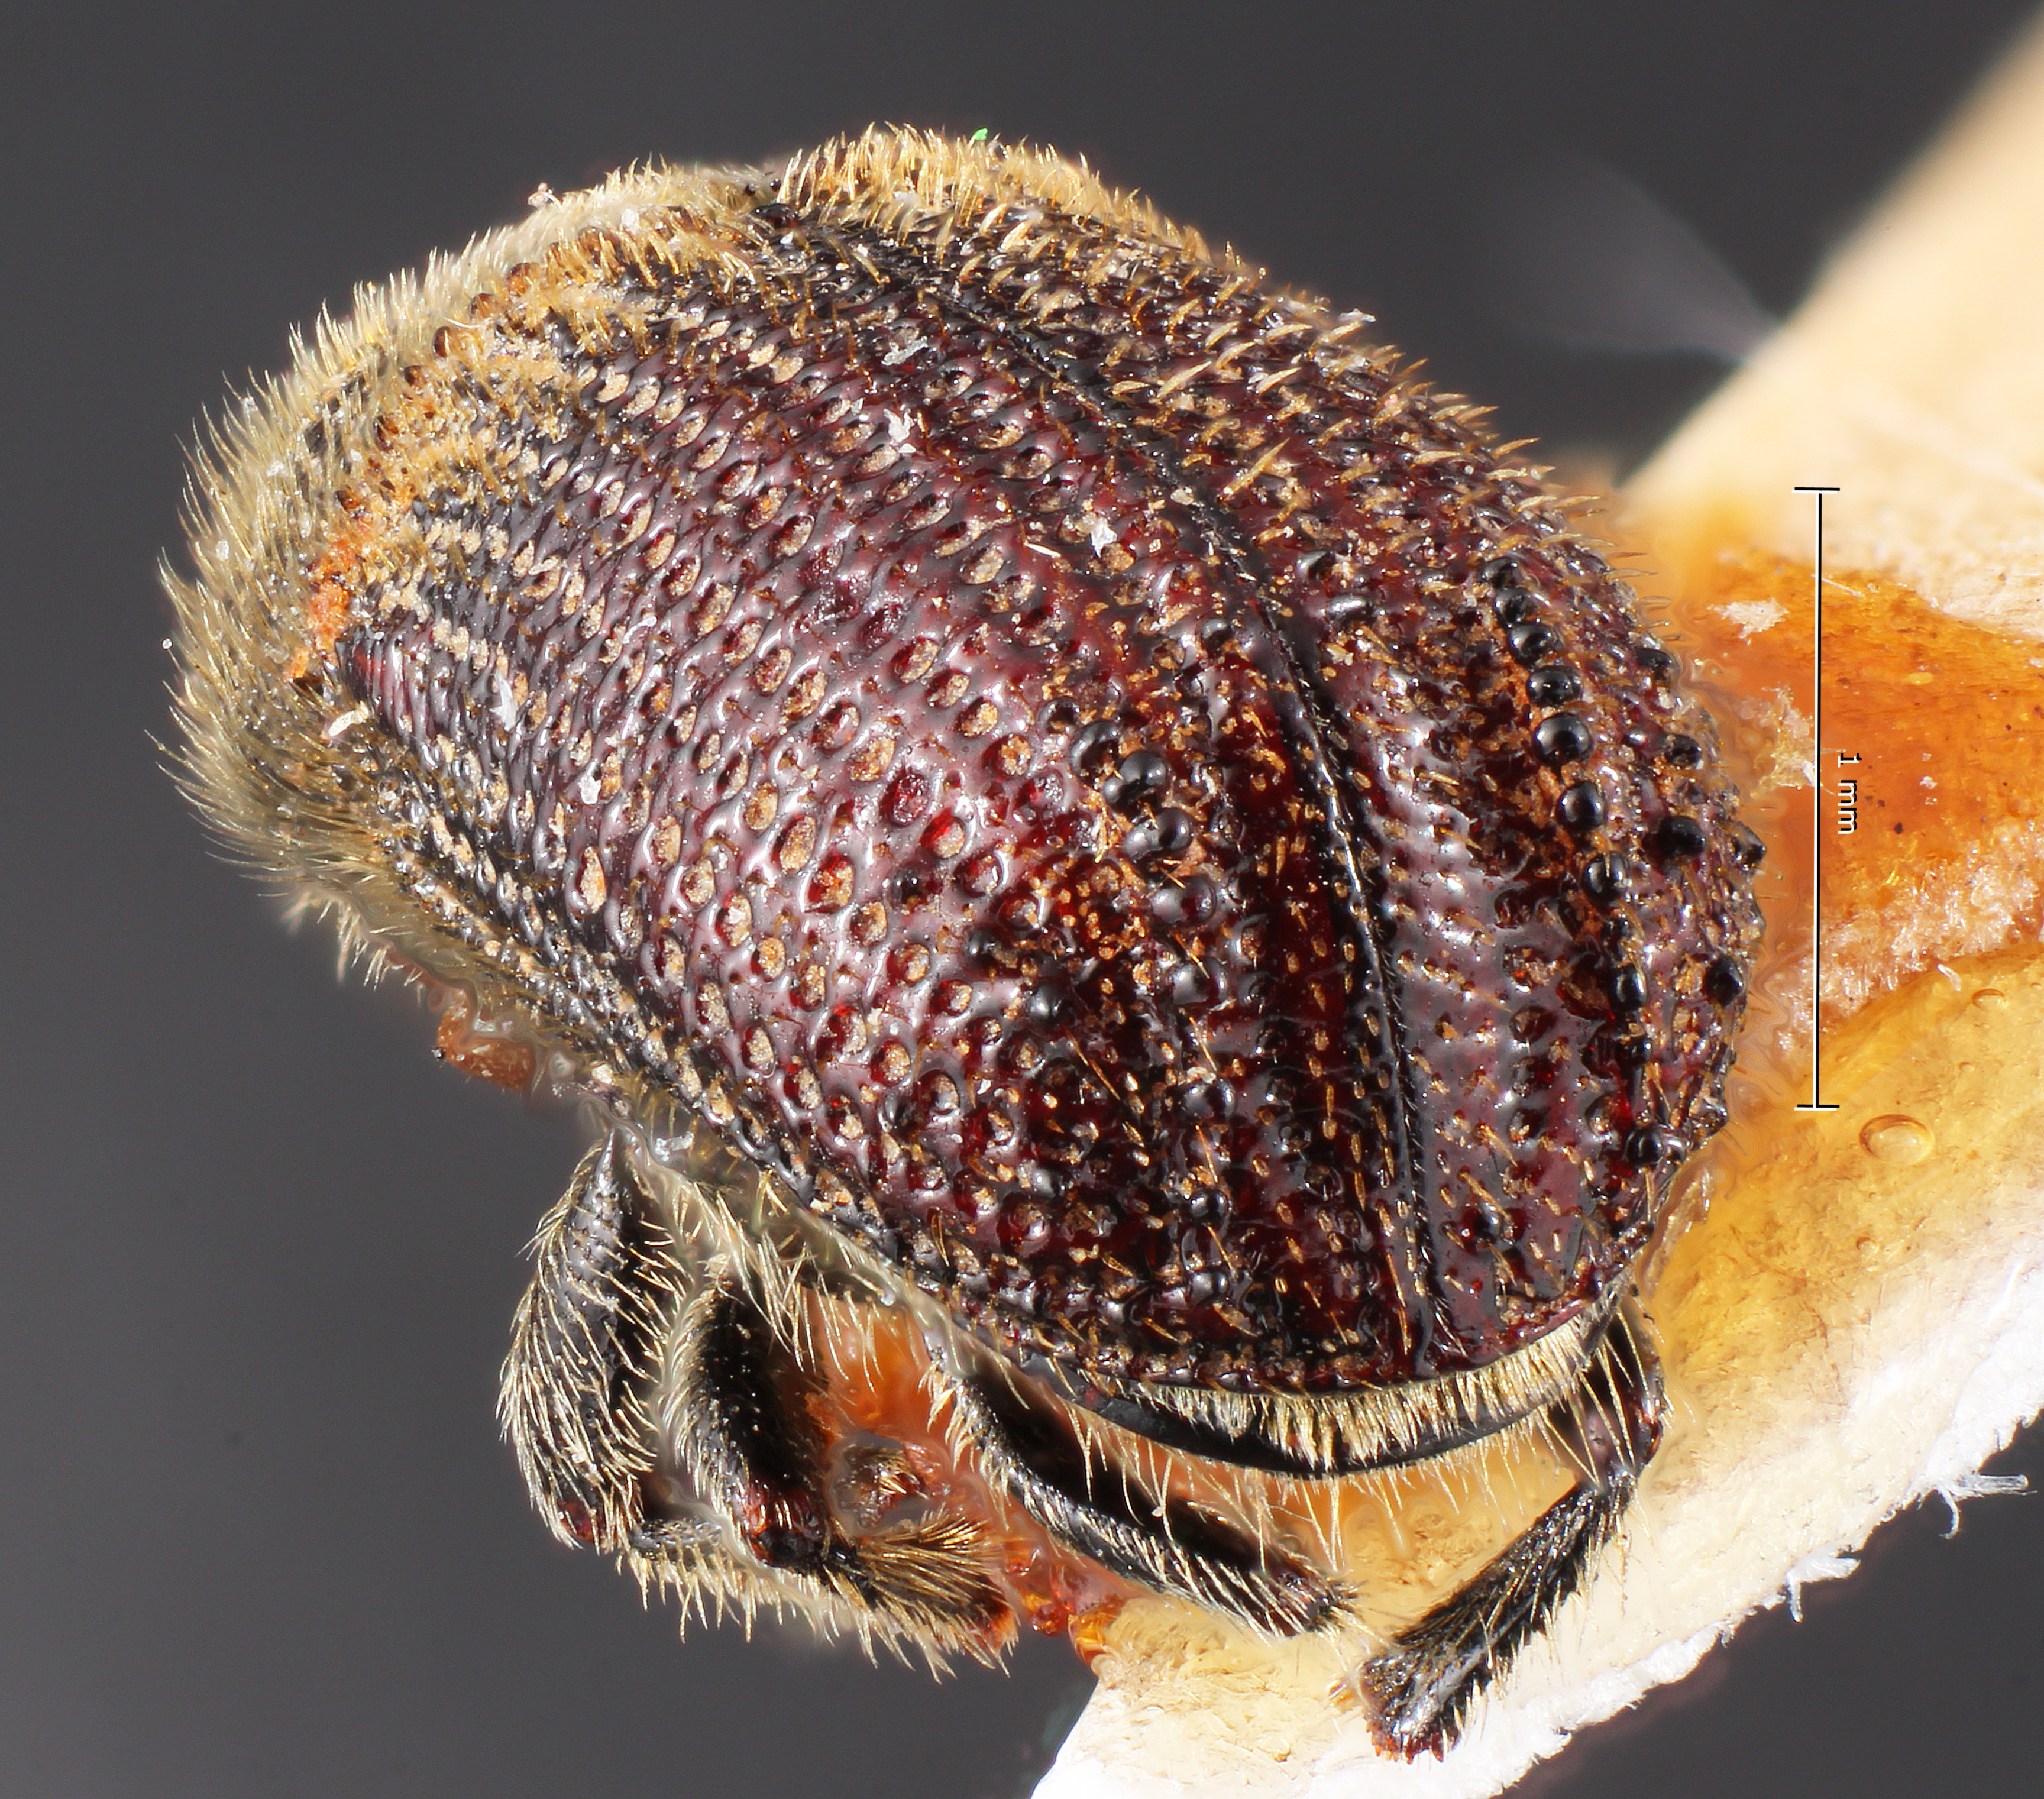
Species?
Phloeosinus baumanni
